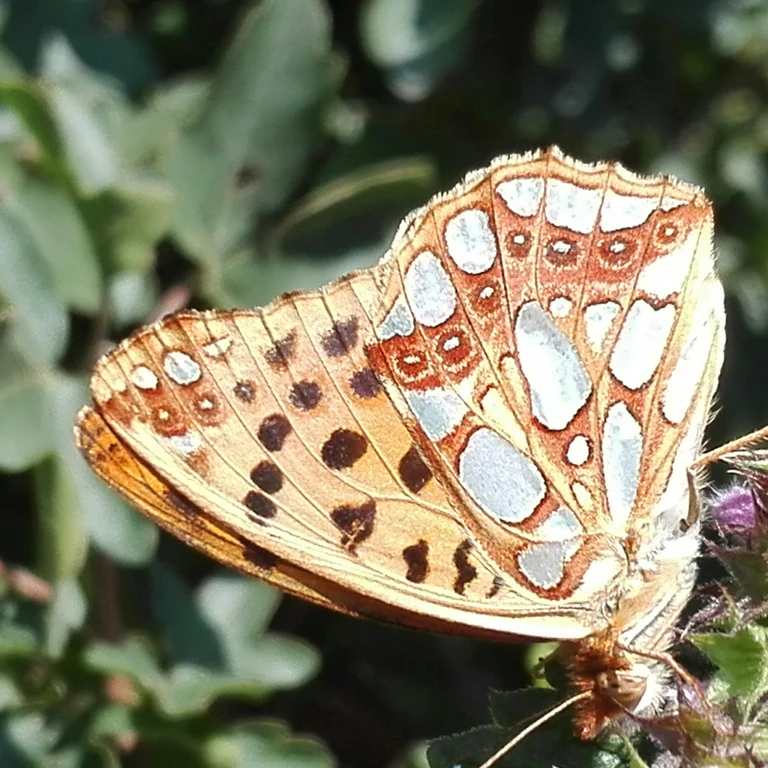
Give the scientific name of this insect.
Issoria lathonia
